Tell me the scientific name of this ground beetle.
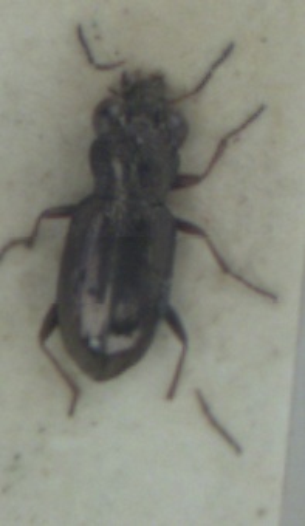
Notiophilus rufipes
